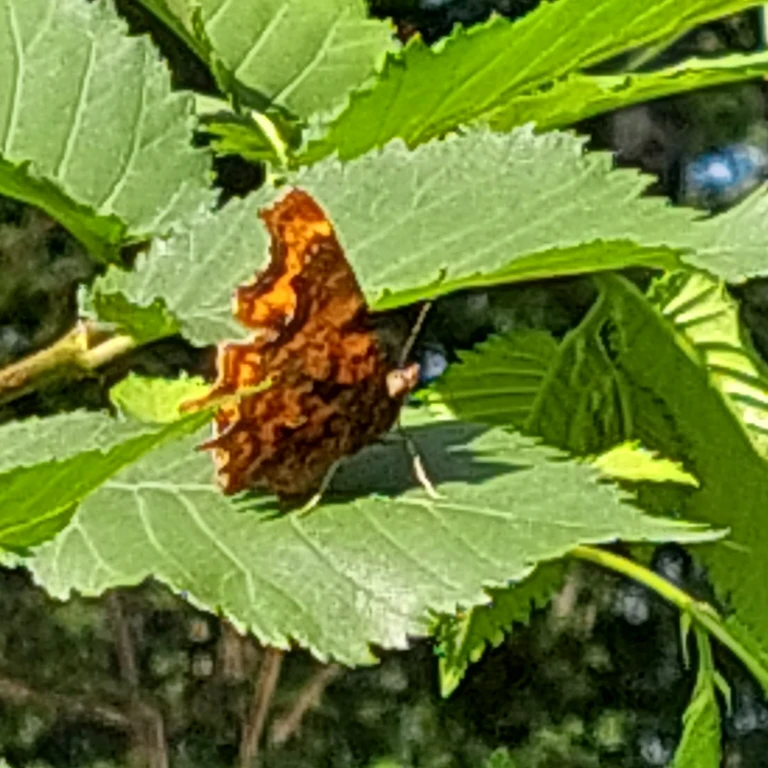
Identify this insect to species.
Polygonia c-album
